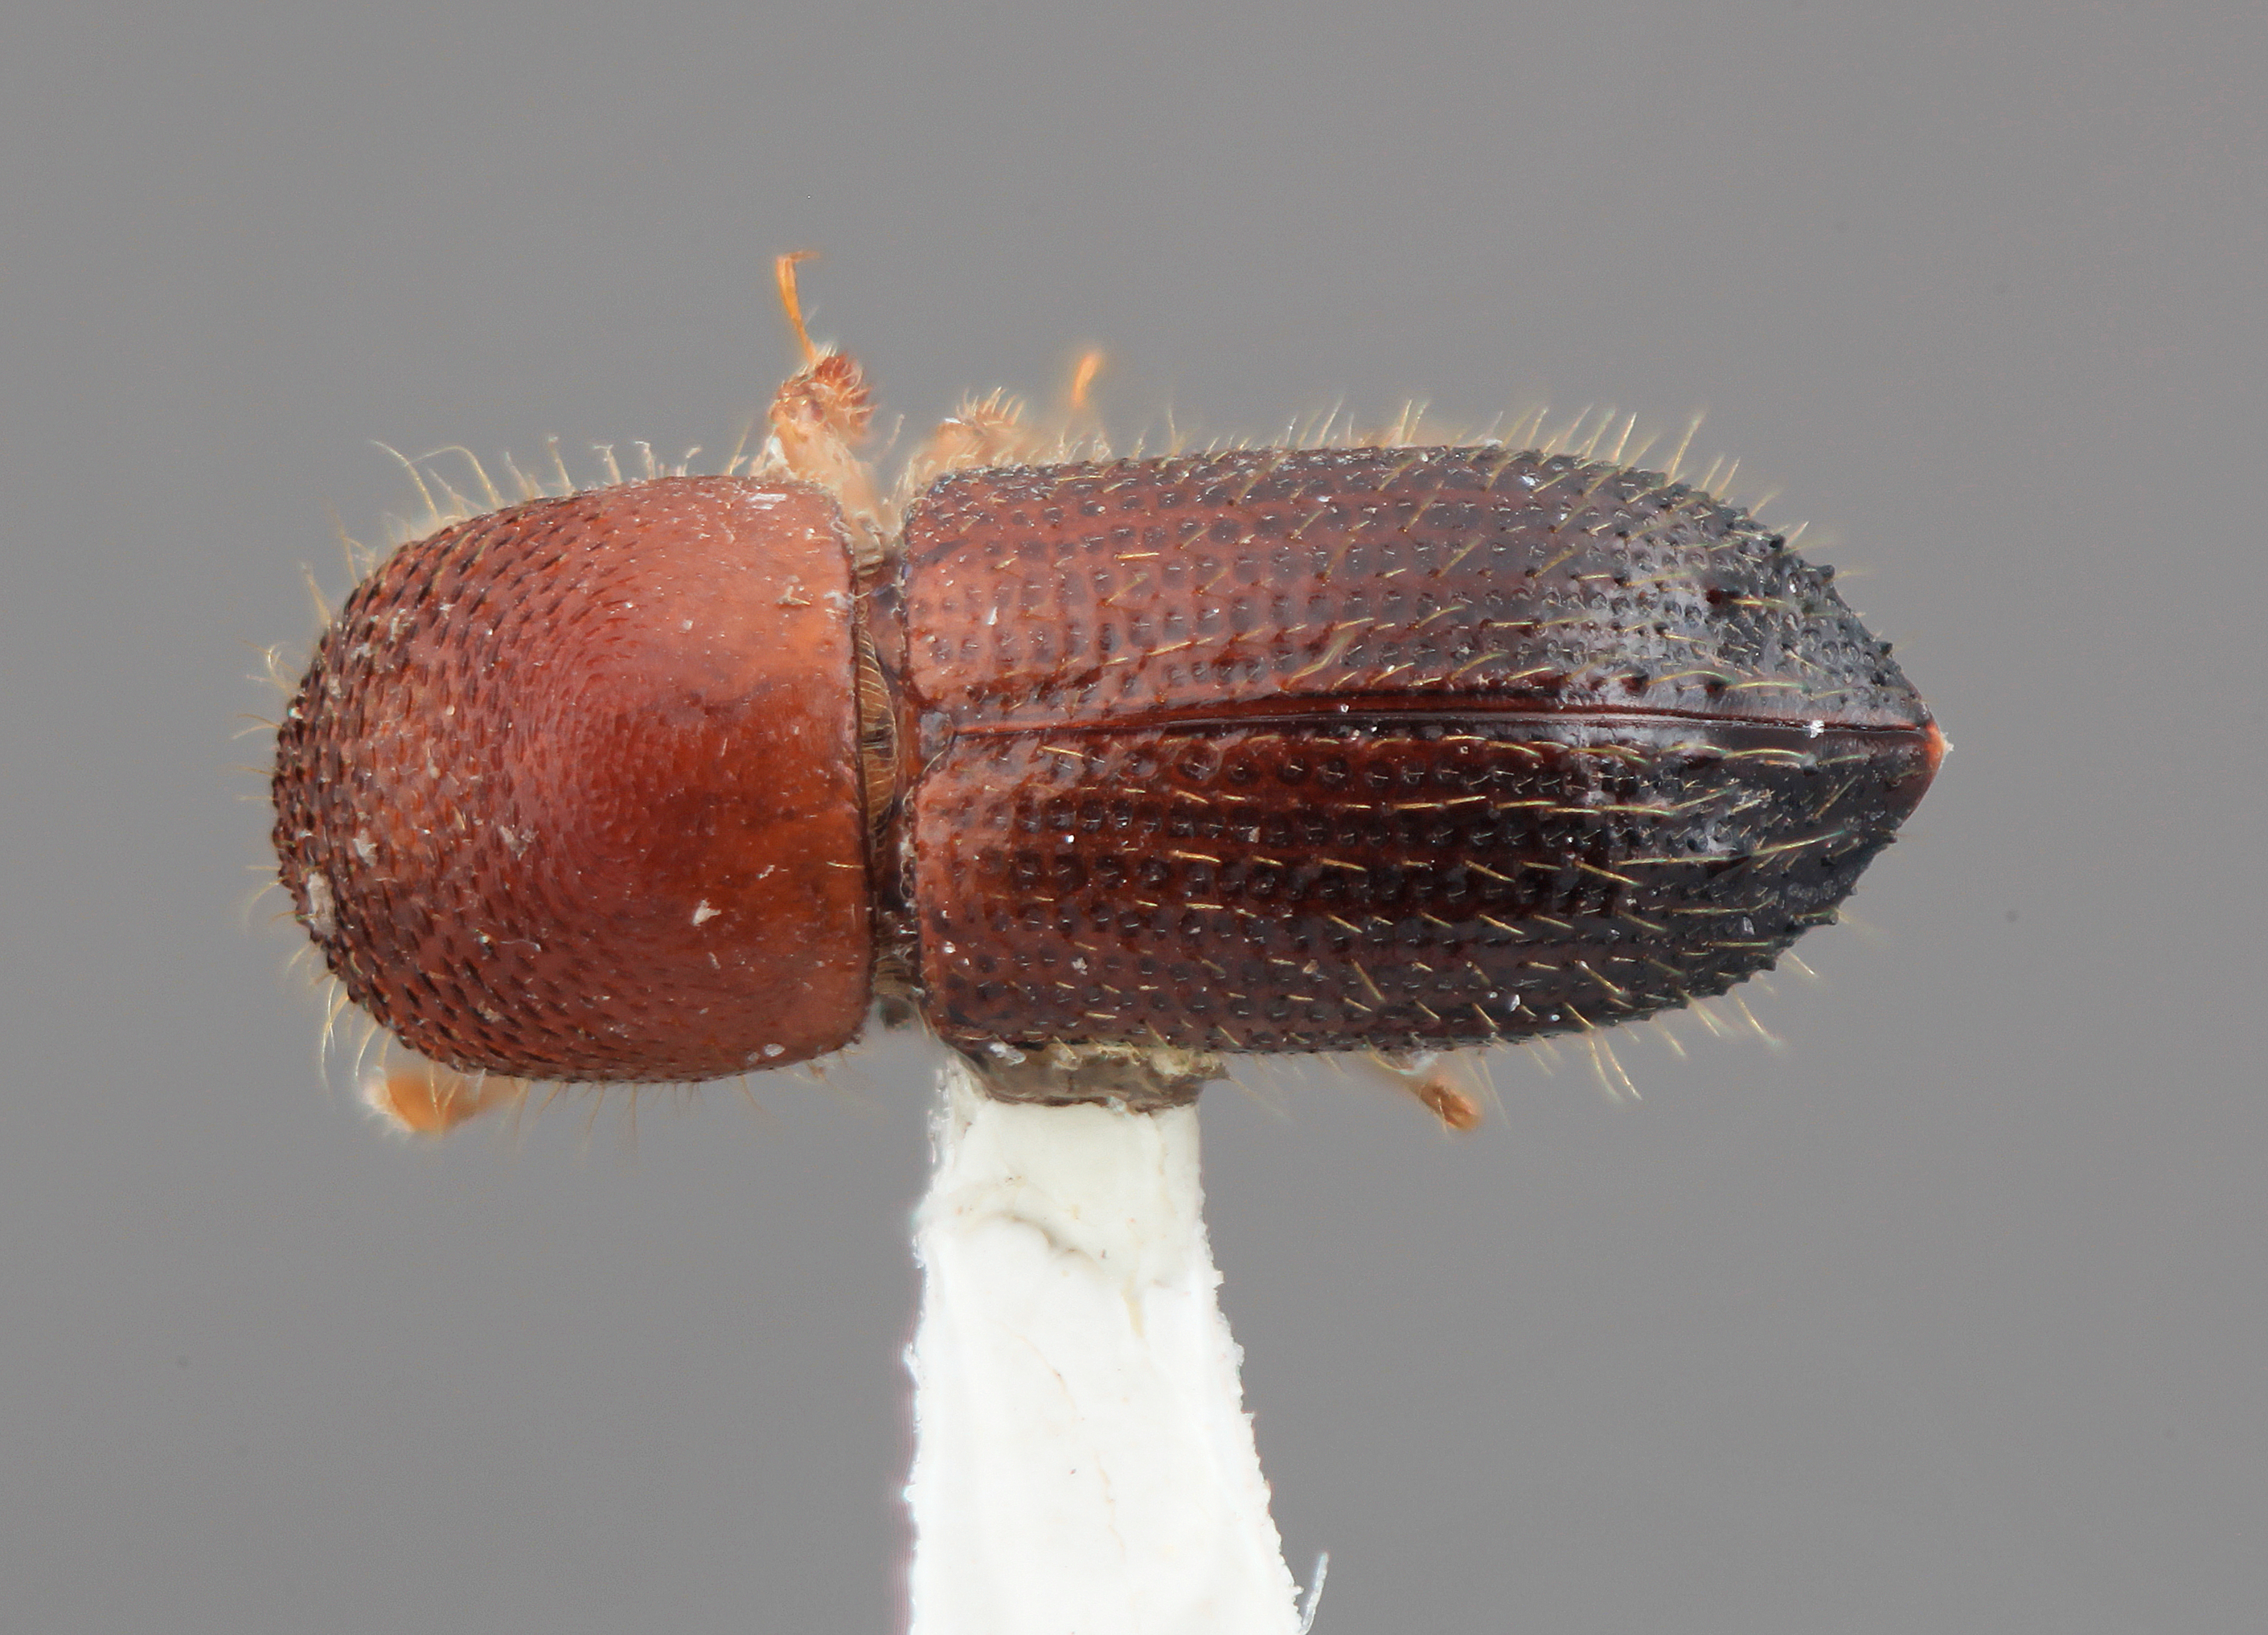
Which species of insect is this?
Xyleborus pseudoacuminatus
